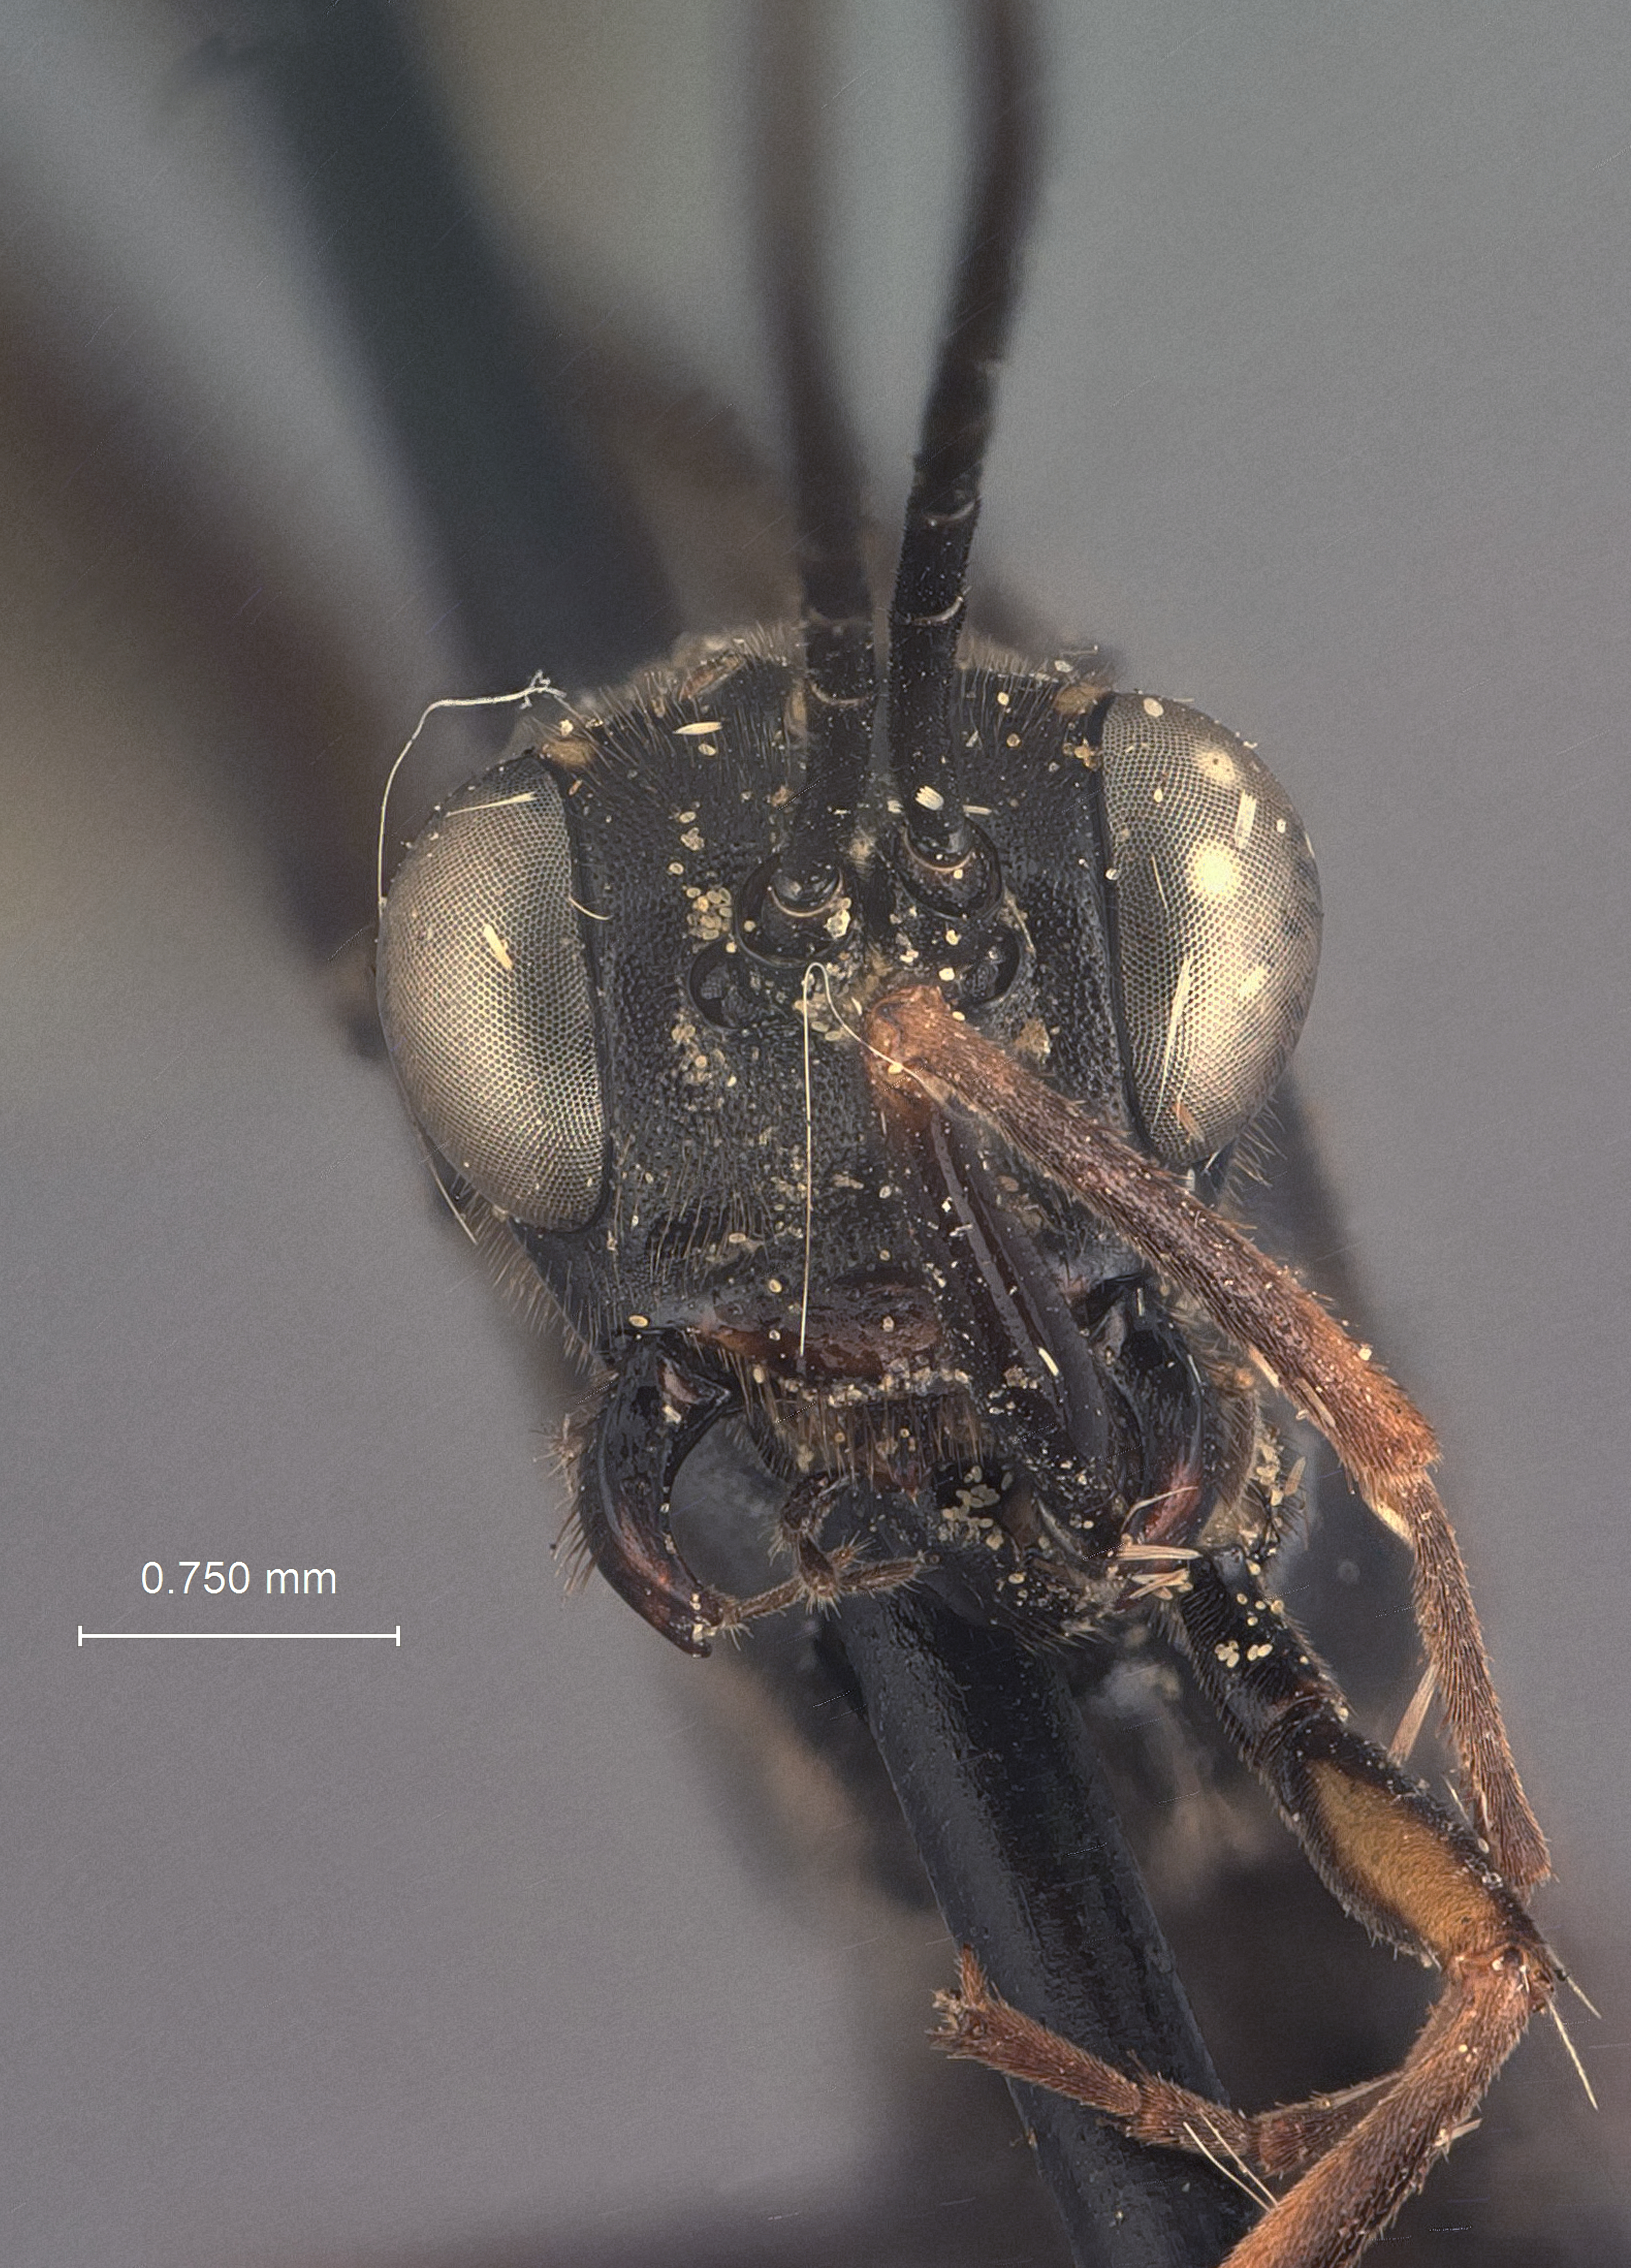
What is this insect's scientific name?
Exetastes ridens
